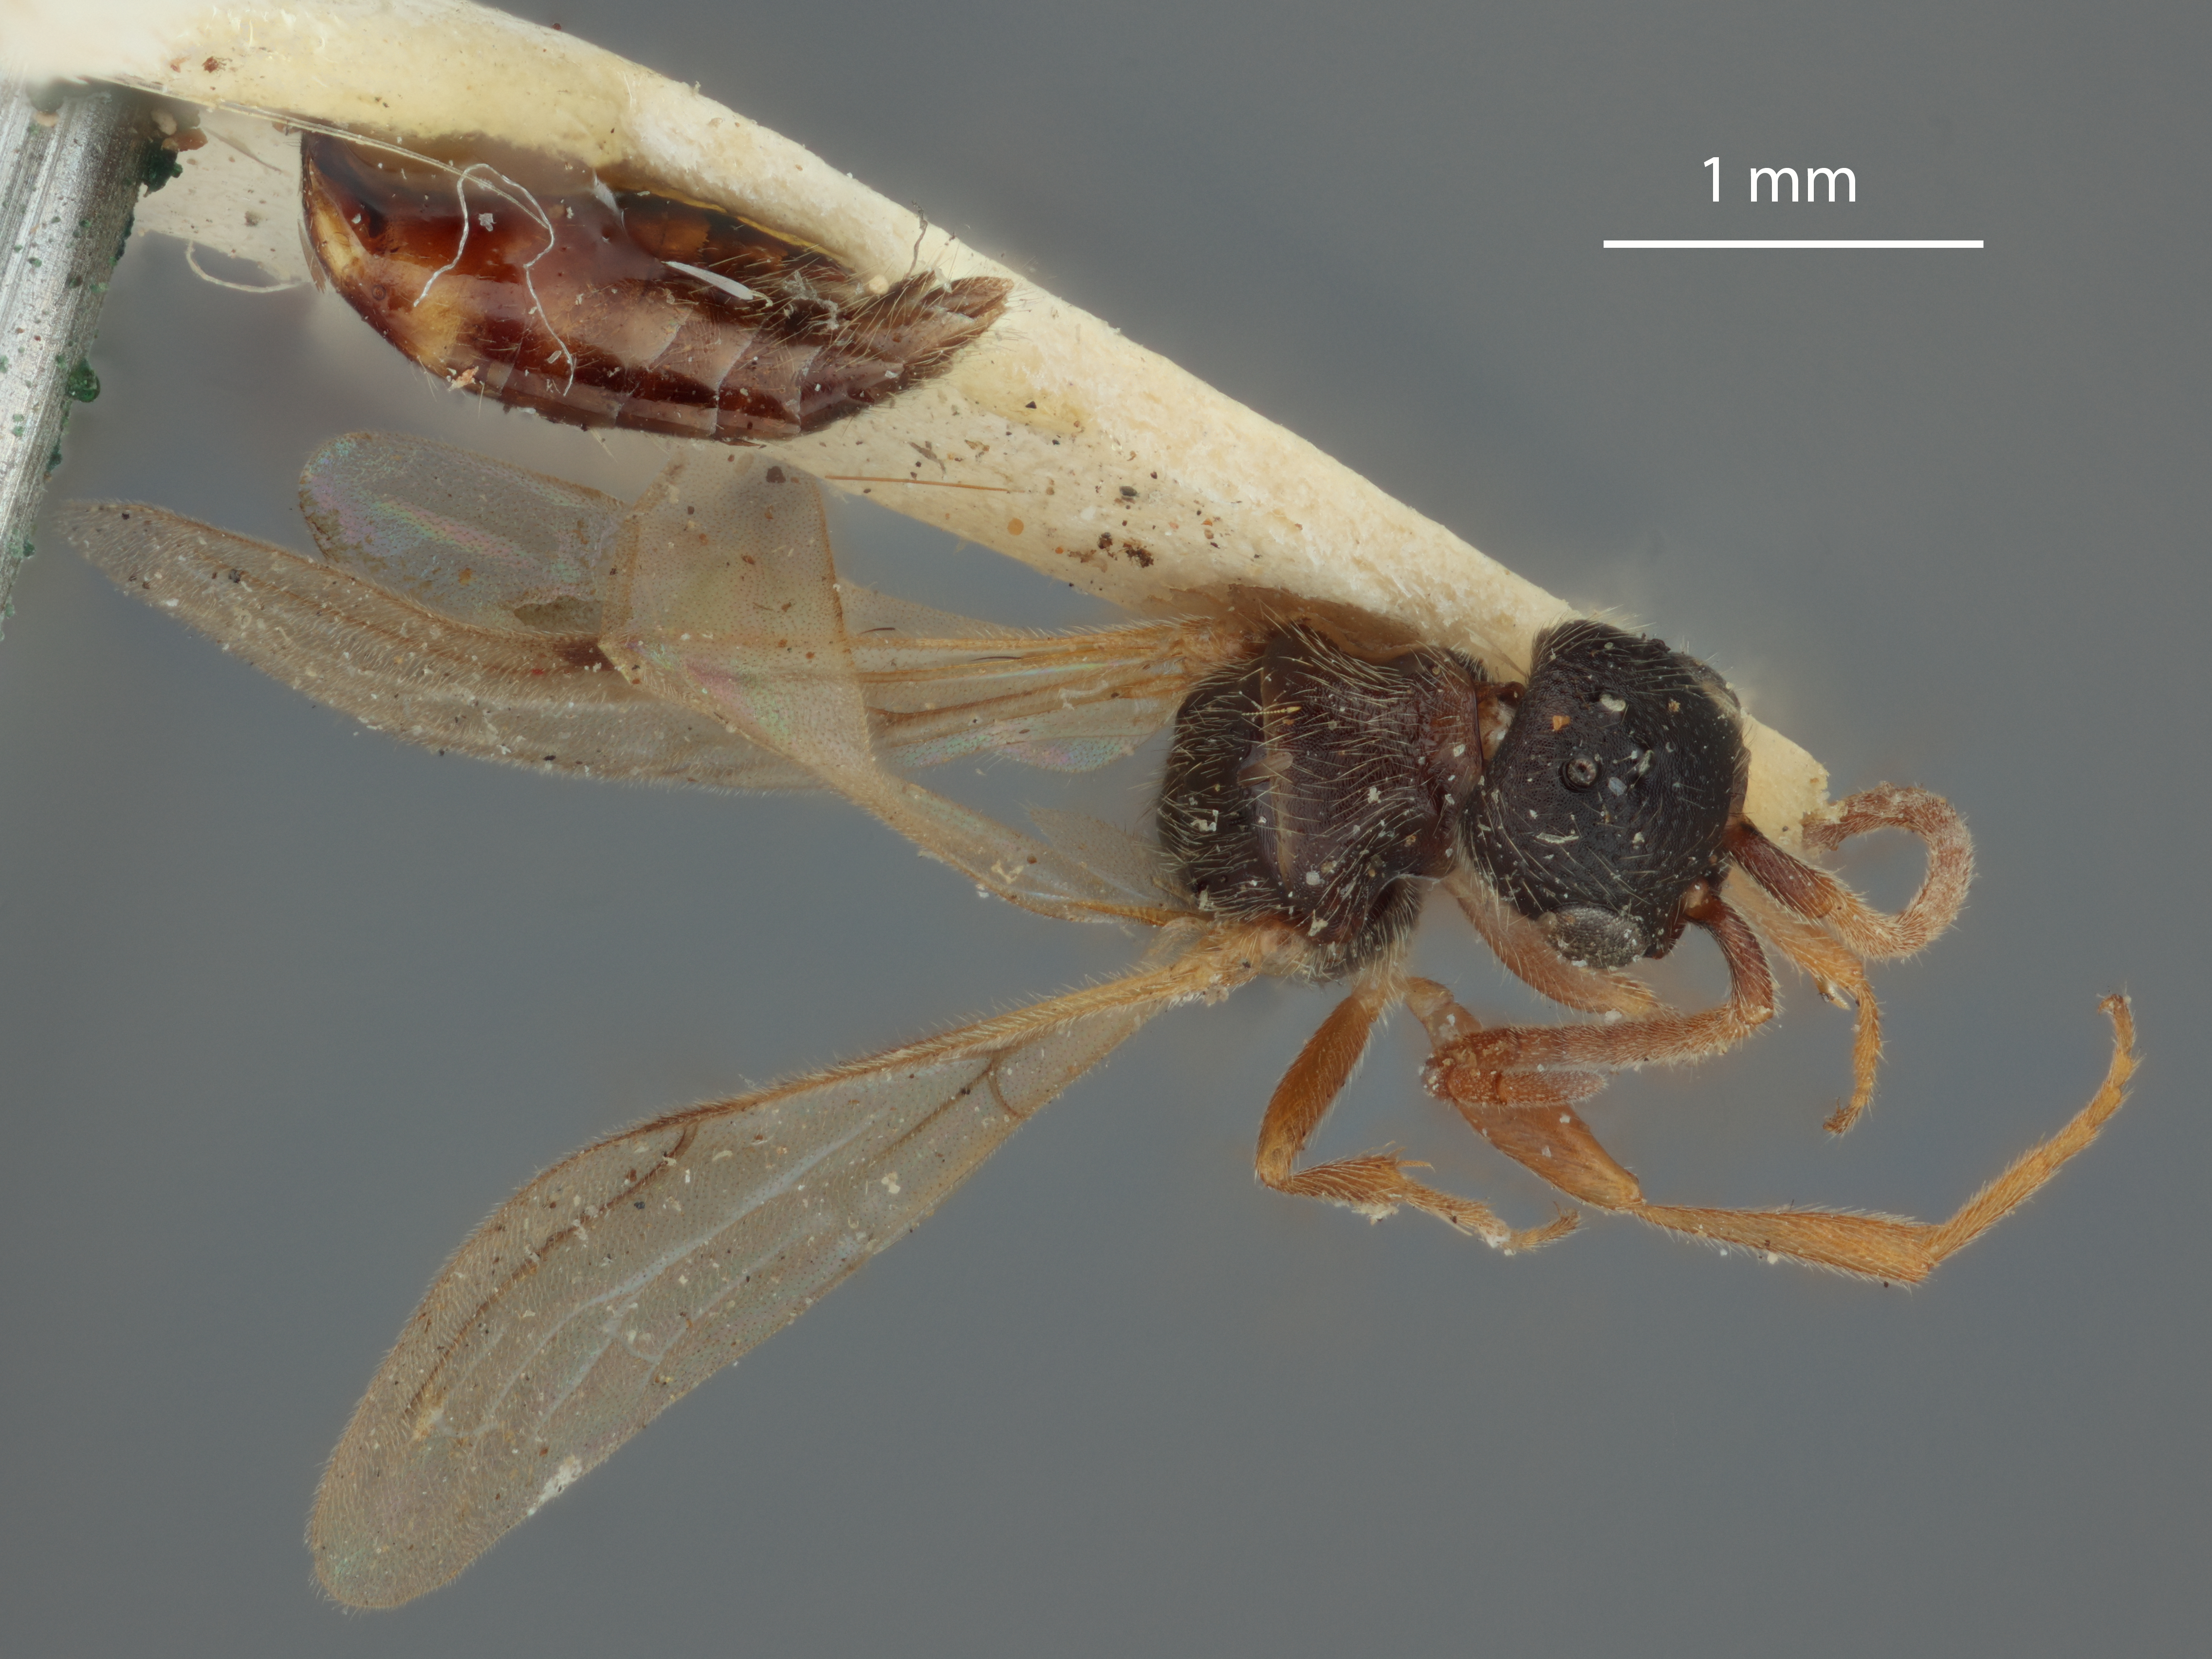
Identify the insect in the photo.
Isobrachium mgnum
